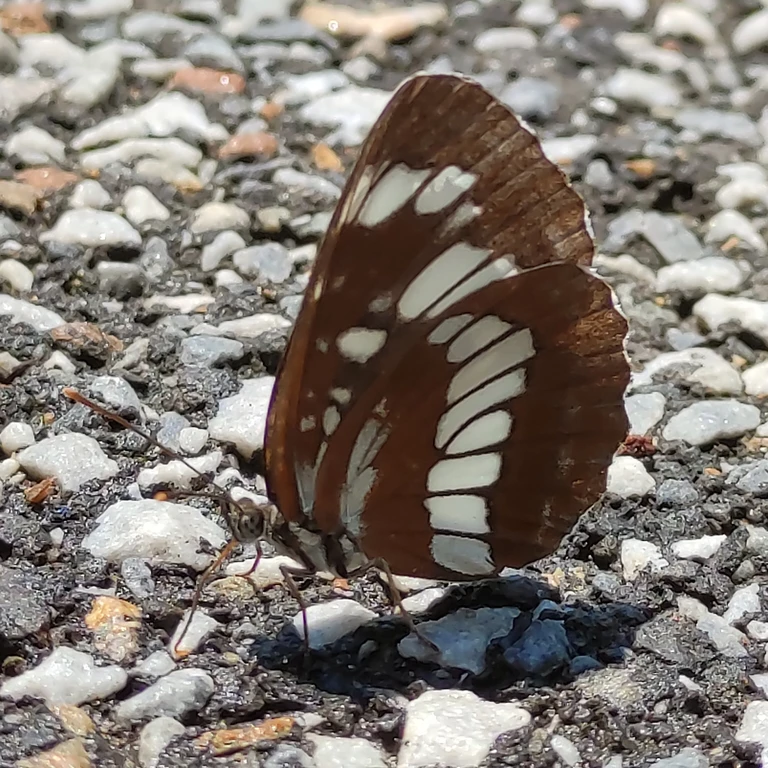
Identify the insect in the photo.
Neptis rivularis
